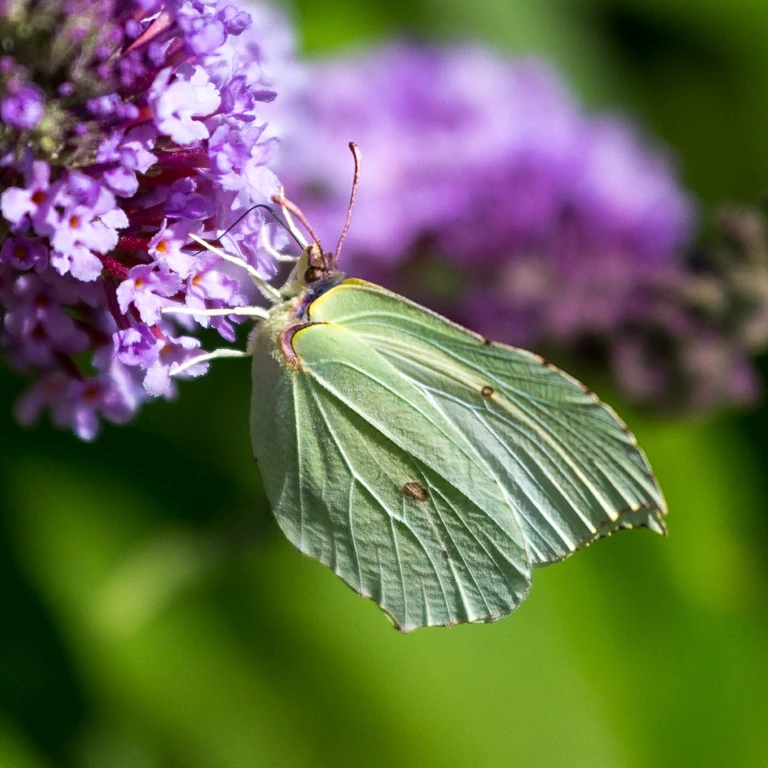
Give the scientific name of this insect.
Gonepteryx rhamni
